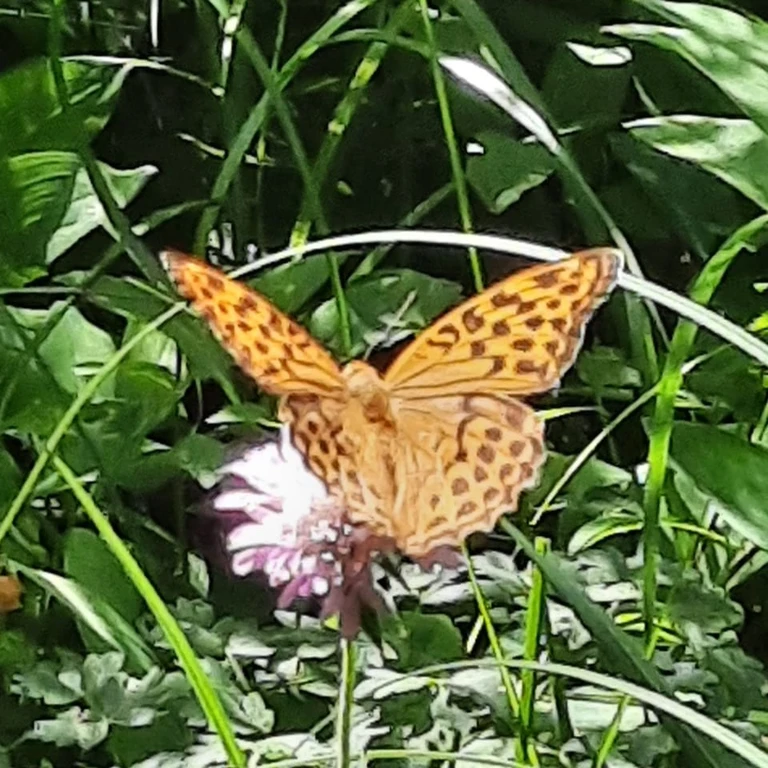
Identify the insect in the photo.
Argynnis paphia
